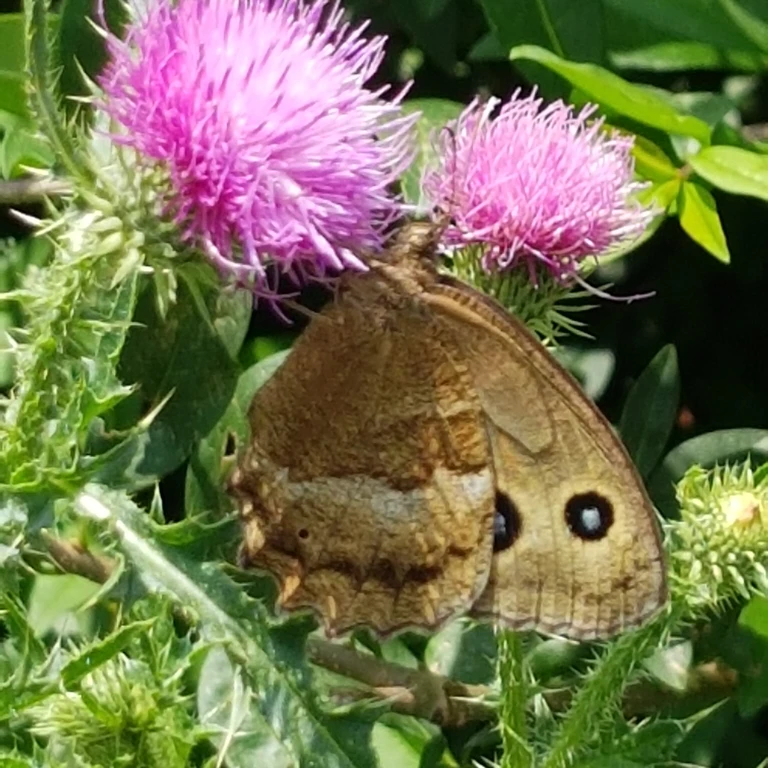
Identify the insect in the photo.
Minois dryas
